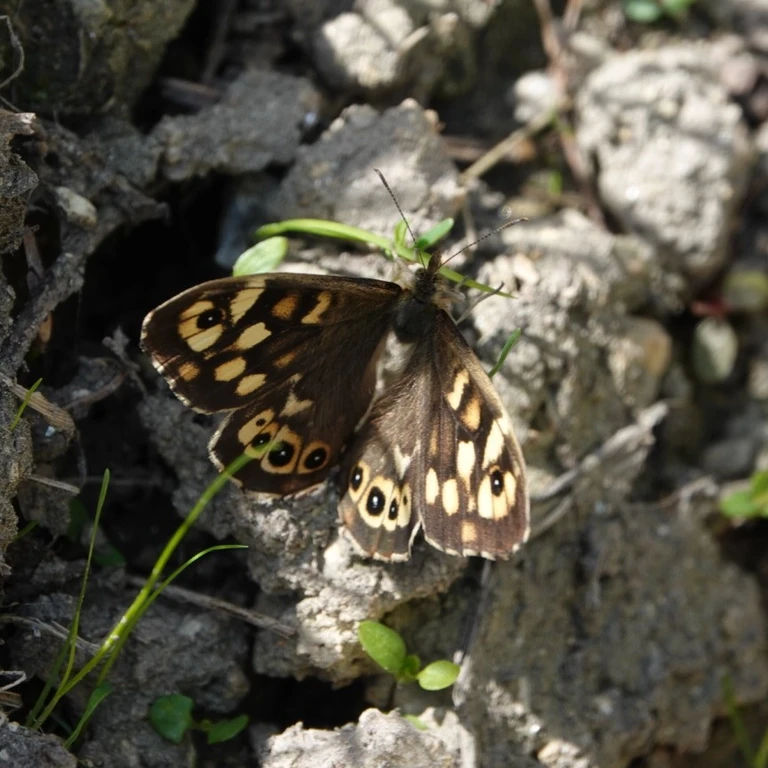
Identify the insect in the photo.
Pararge aegeria
